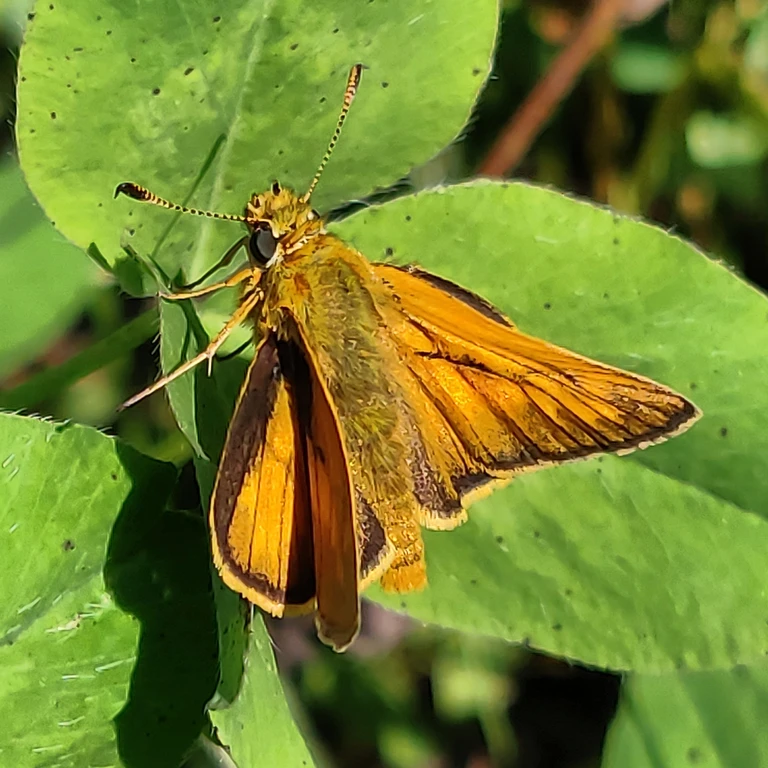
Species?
Ochlodes sylvanus (also Ochlodes venata)
